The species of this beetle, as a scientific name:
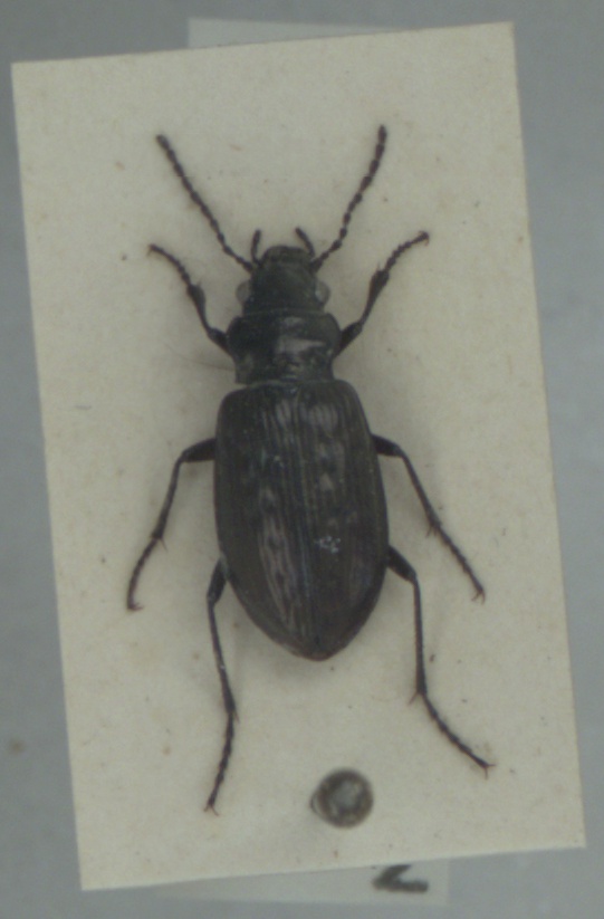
Pelophila borealis
